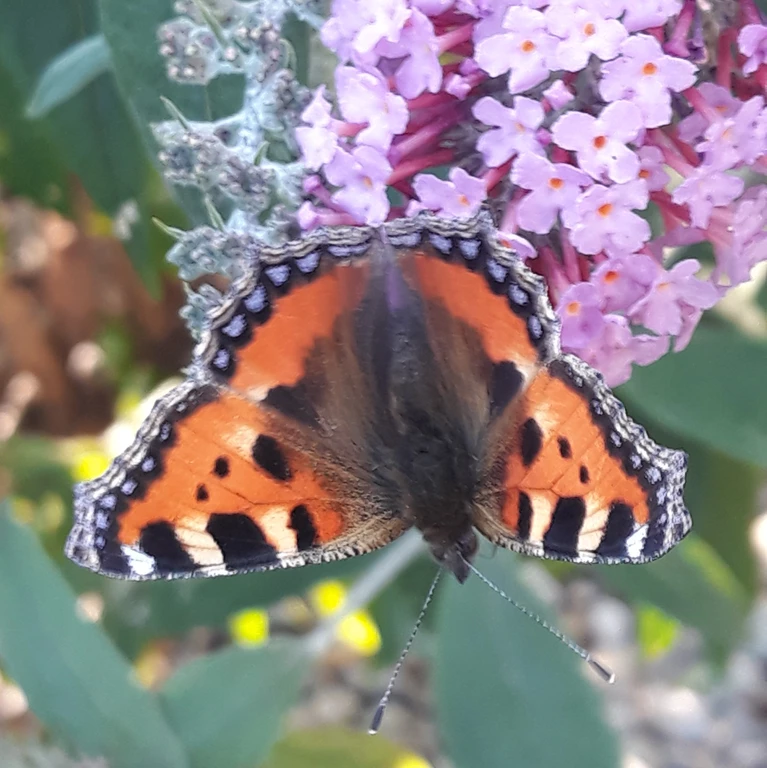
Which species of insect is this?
Aglais urticae
